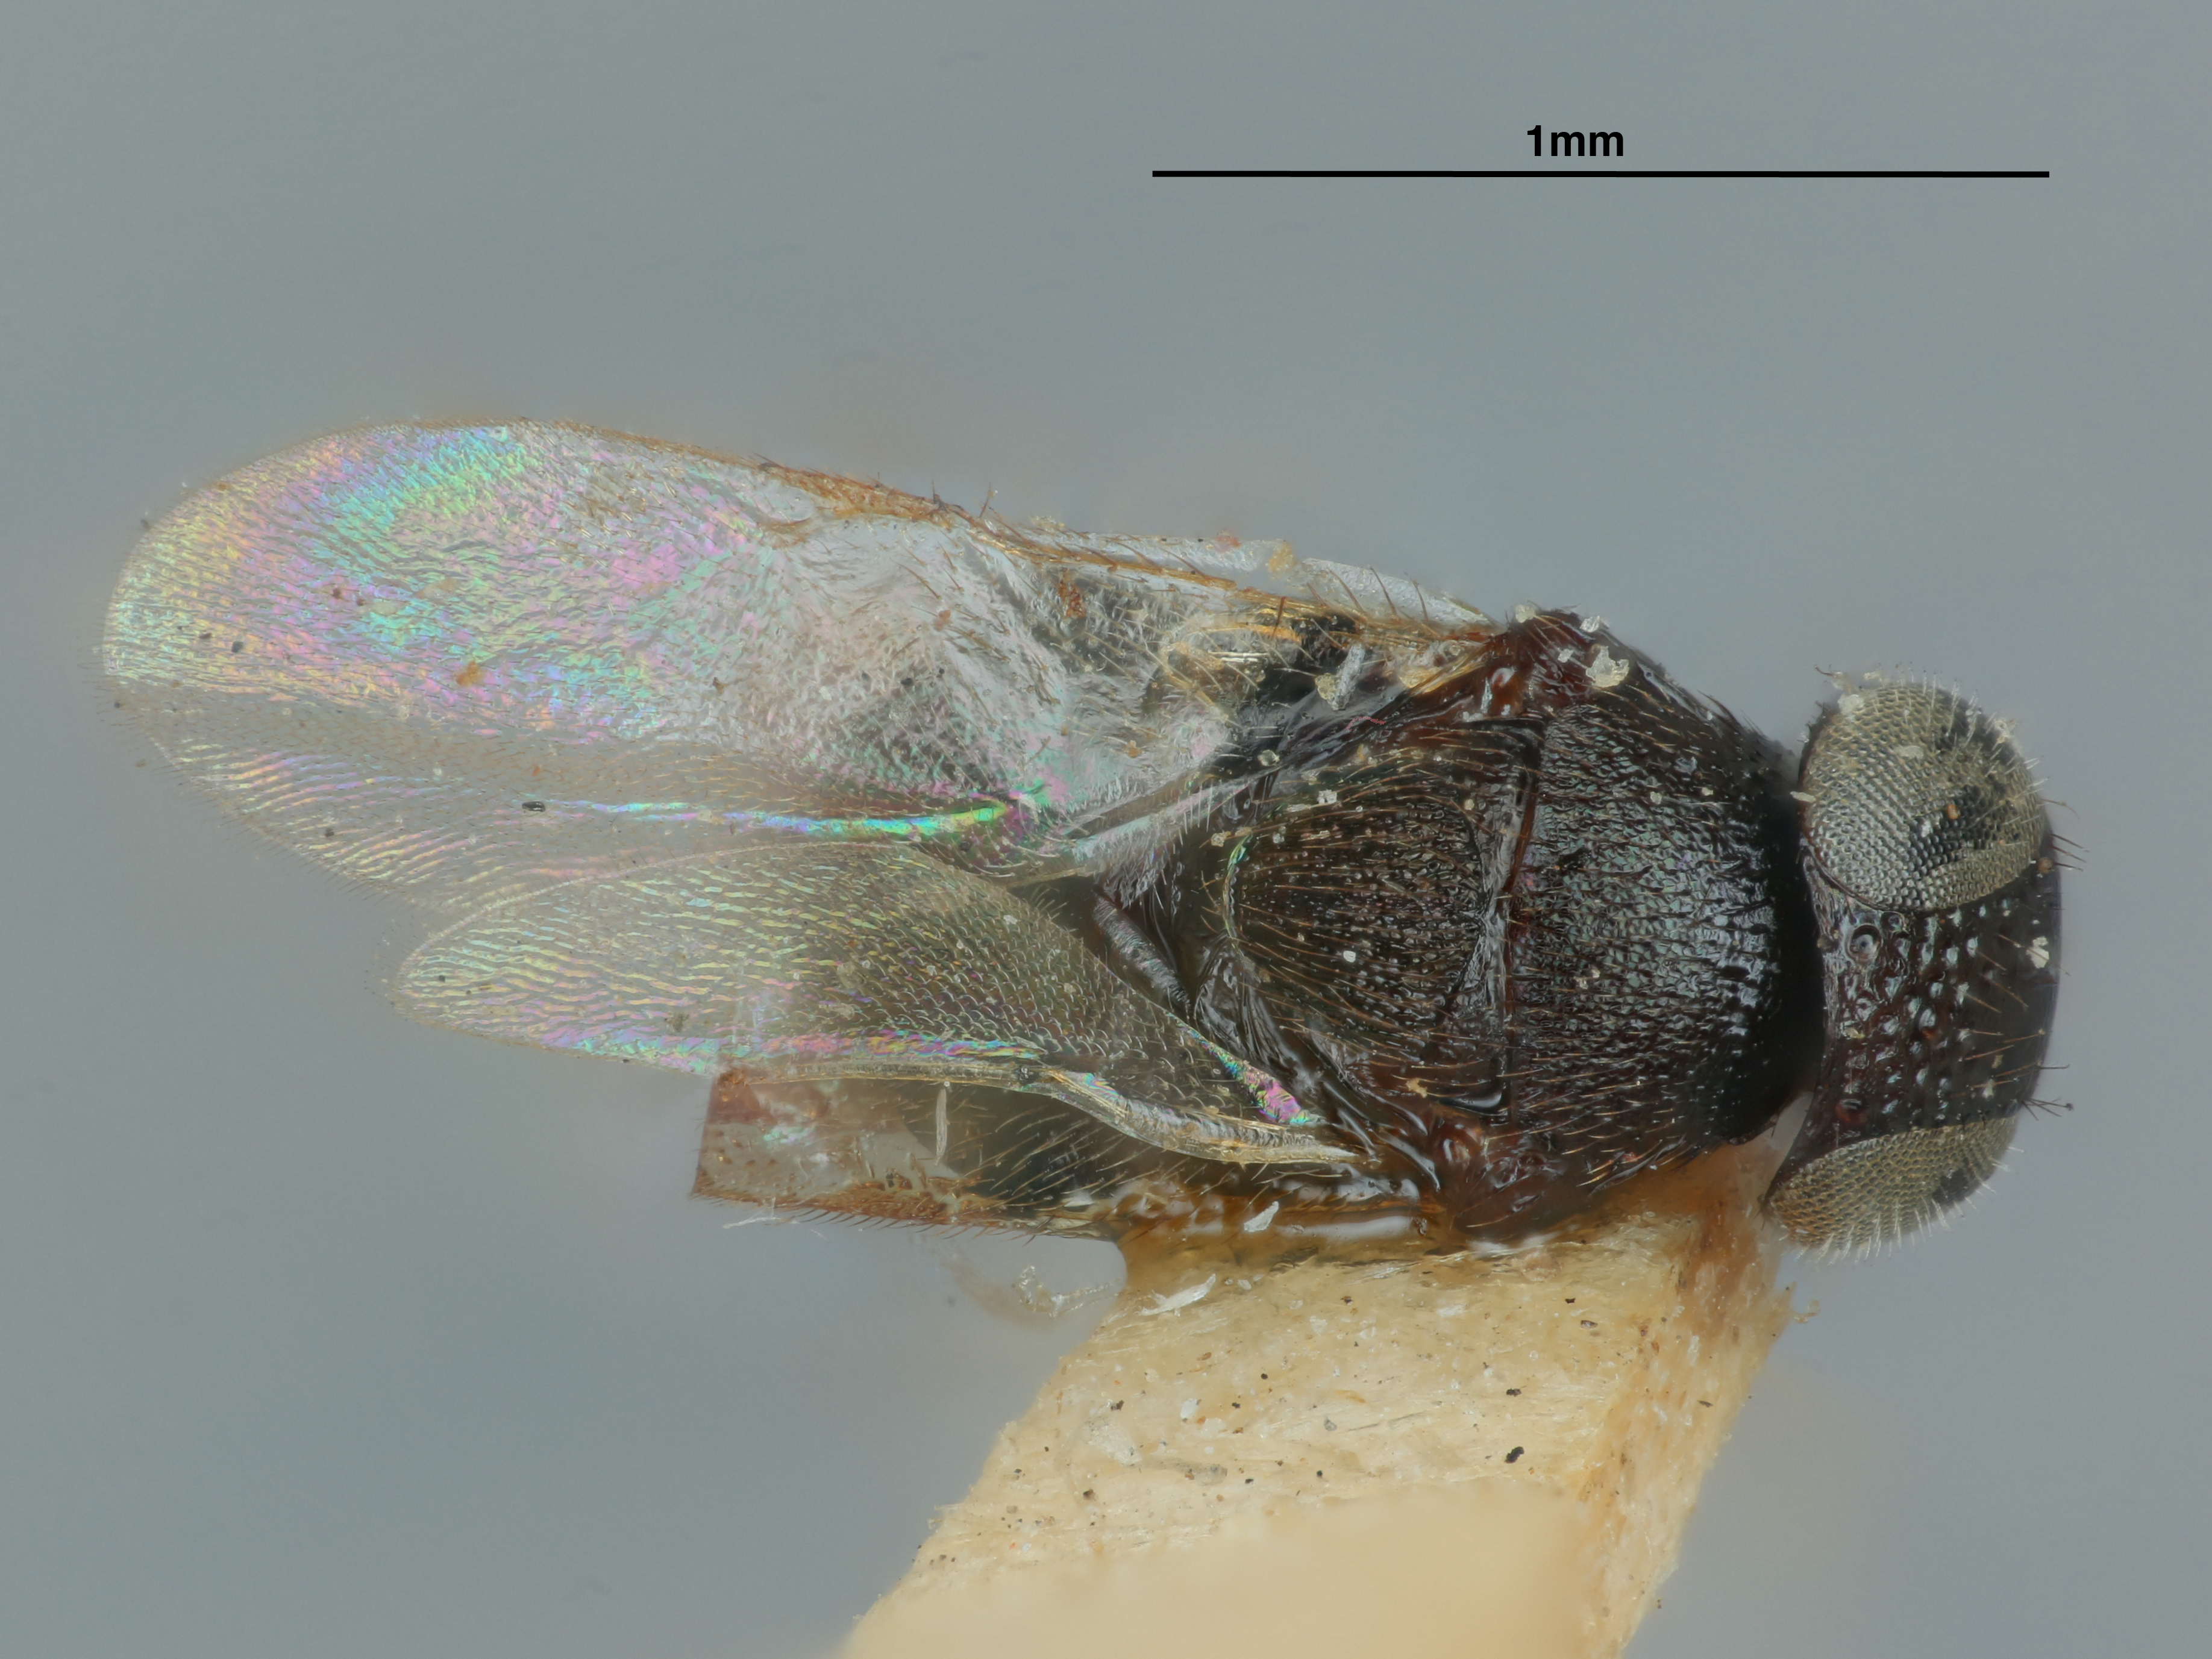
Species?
Rhytidothorax marlatti
